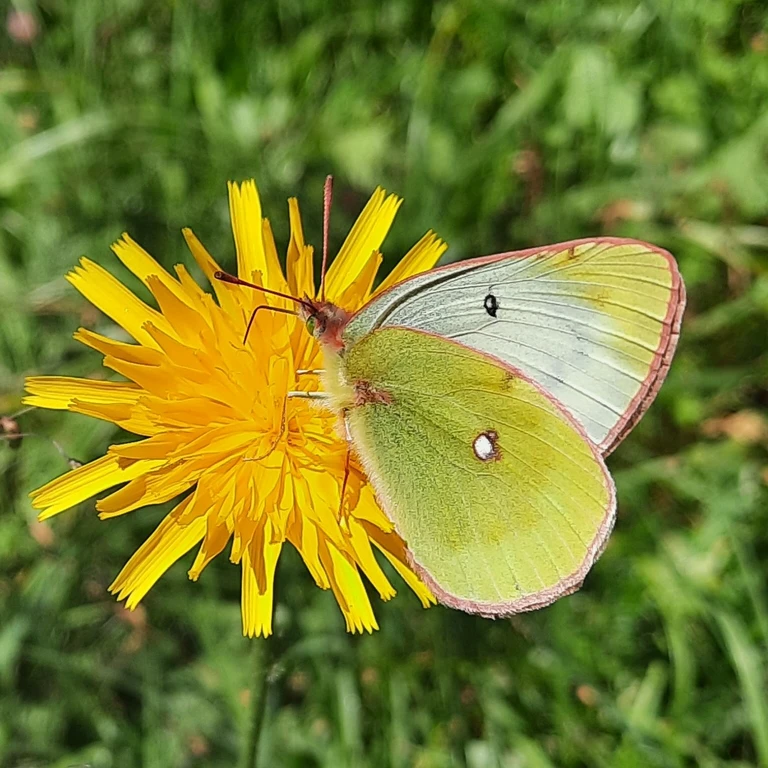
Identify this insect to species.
Colias phicomone
